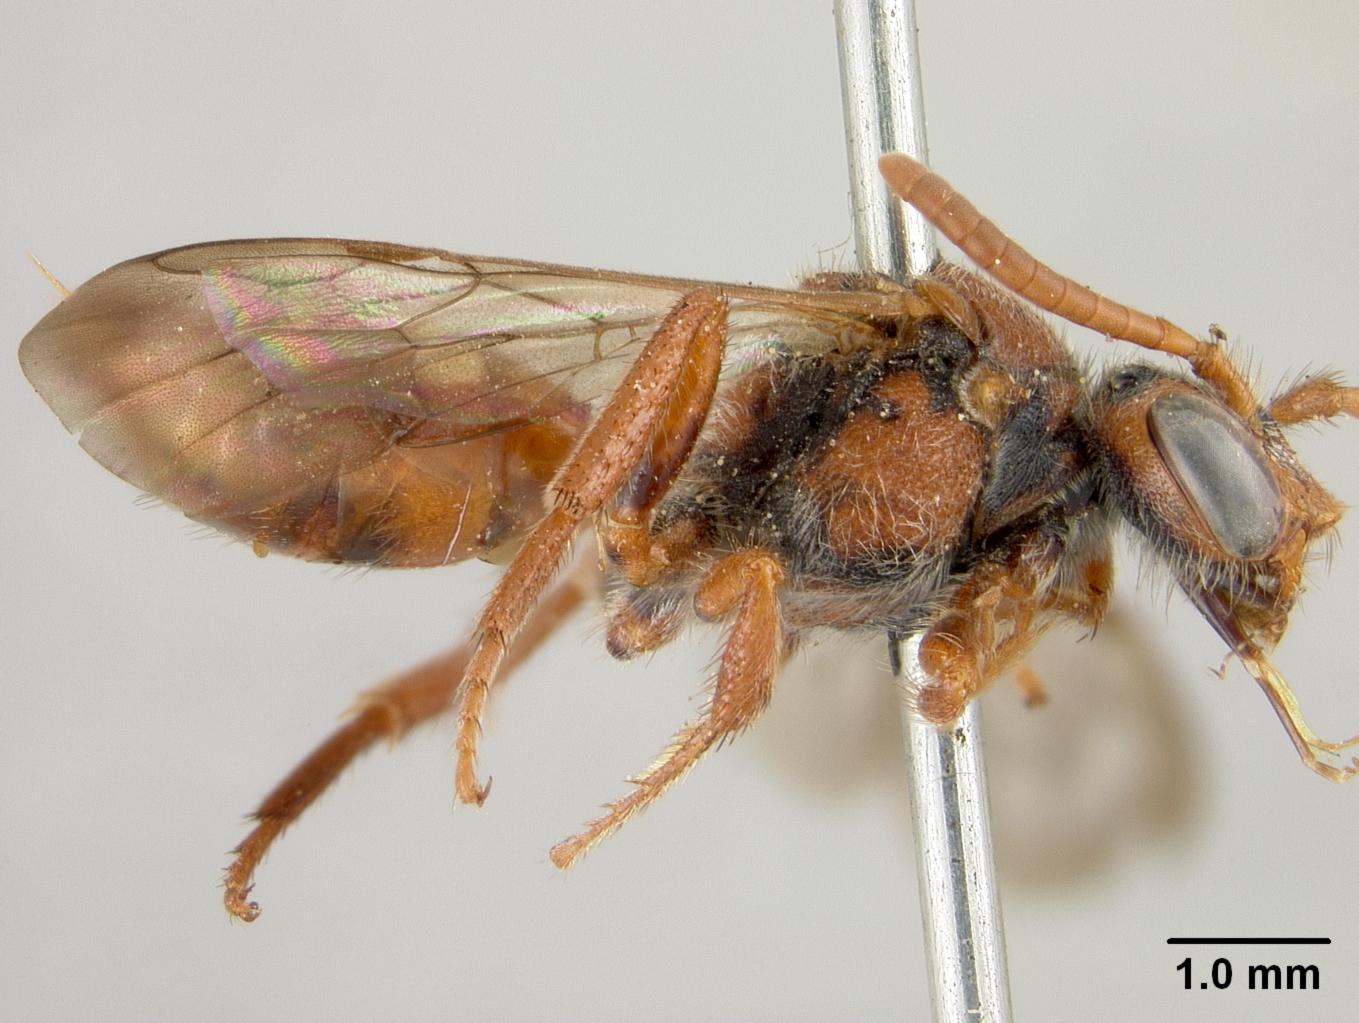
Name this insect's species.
Nomada vexator
